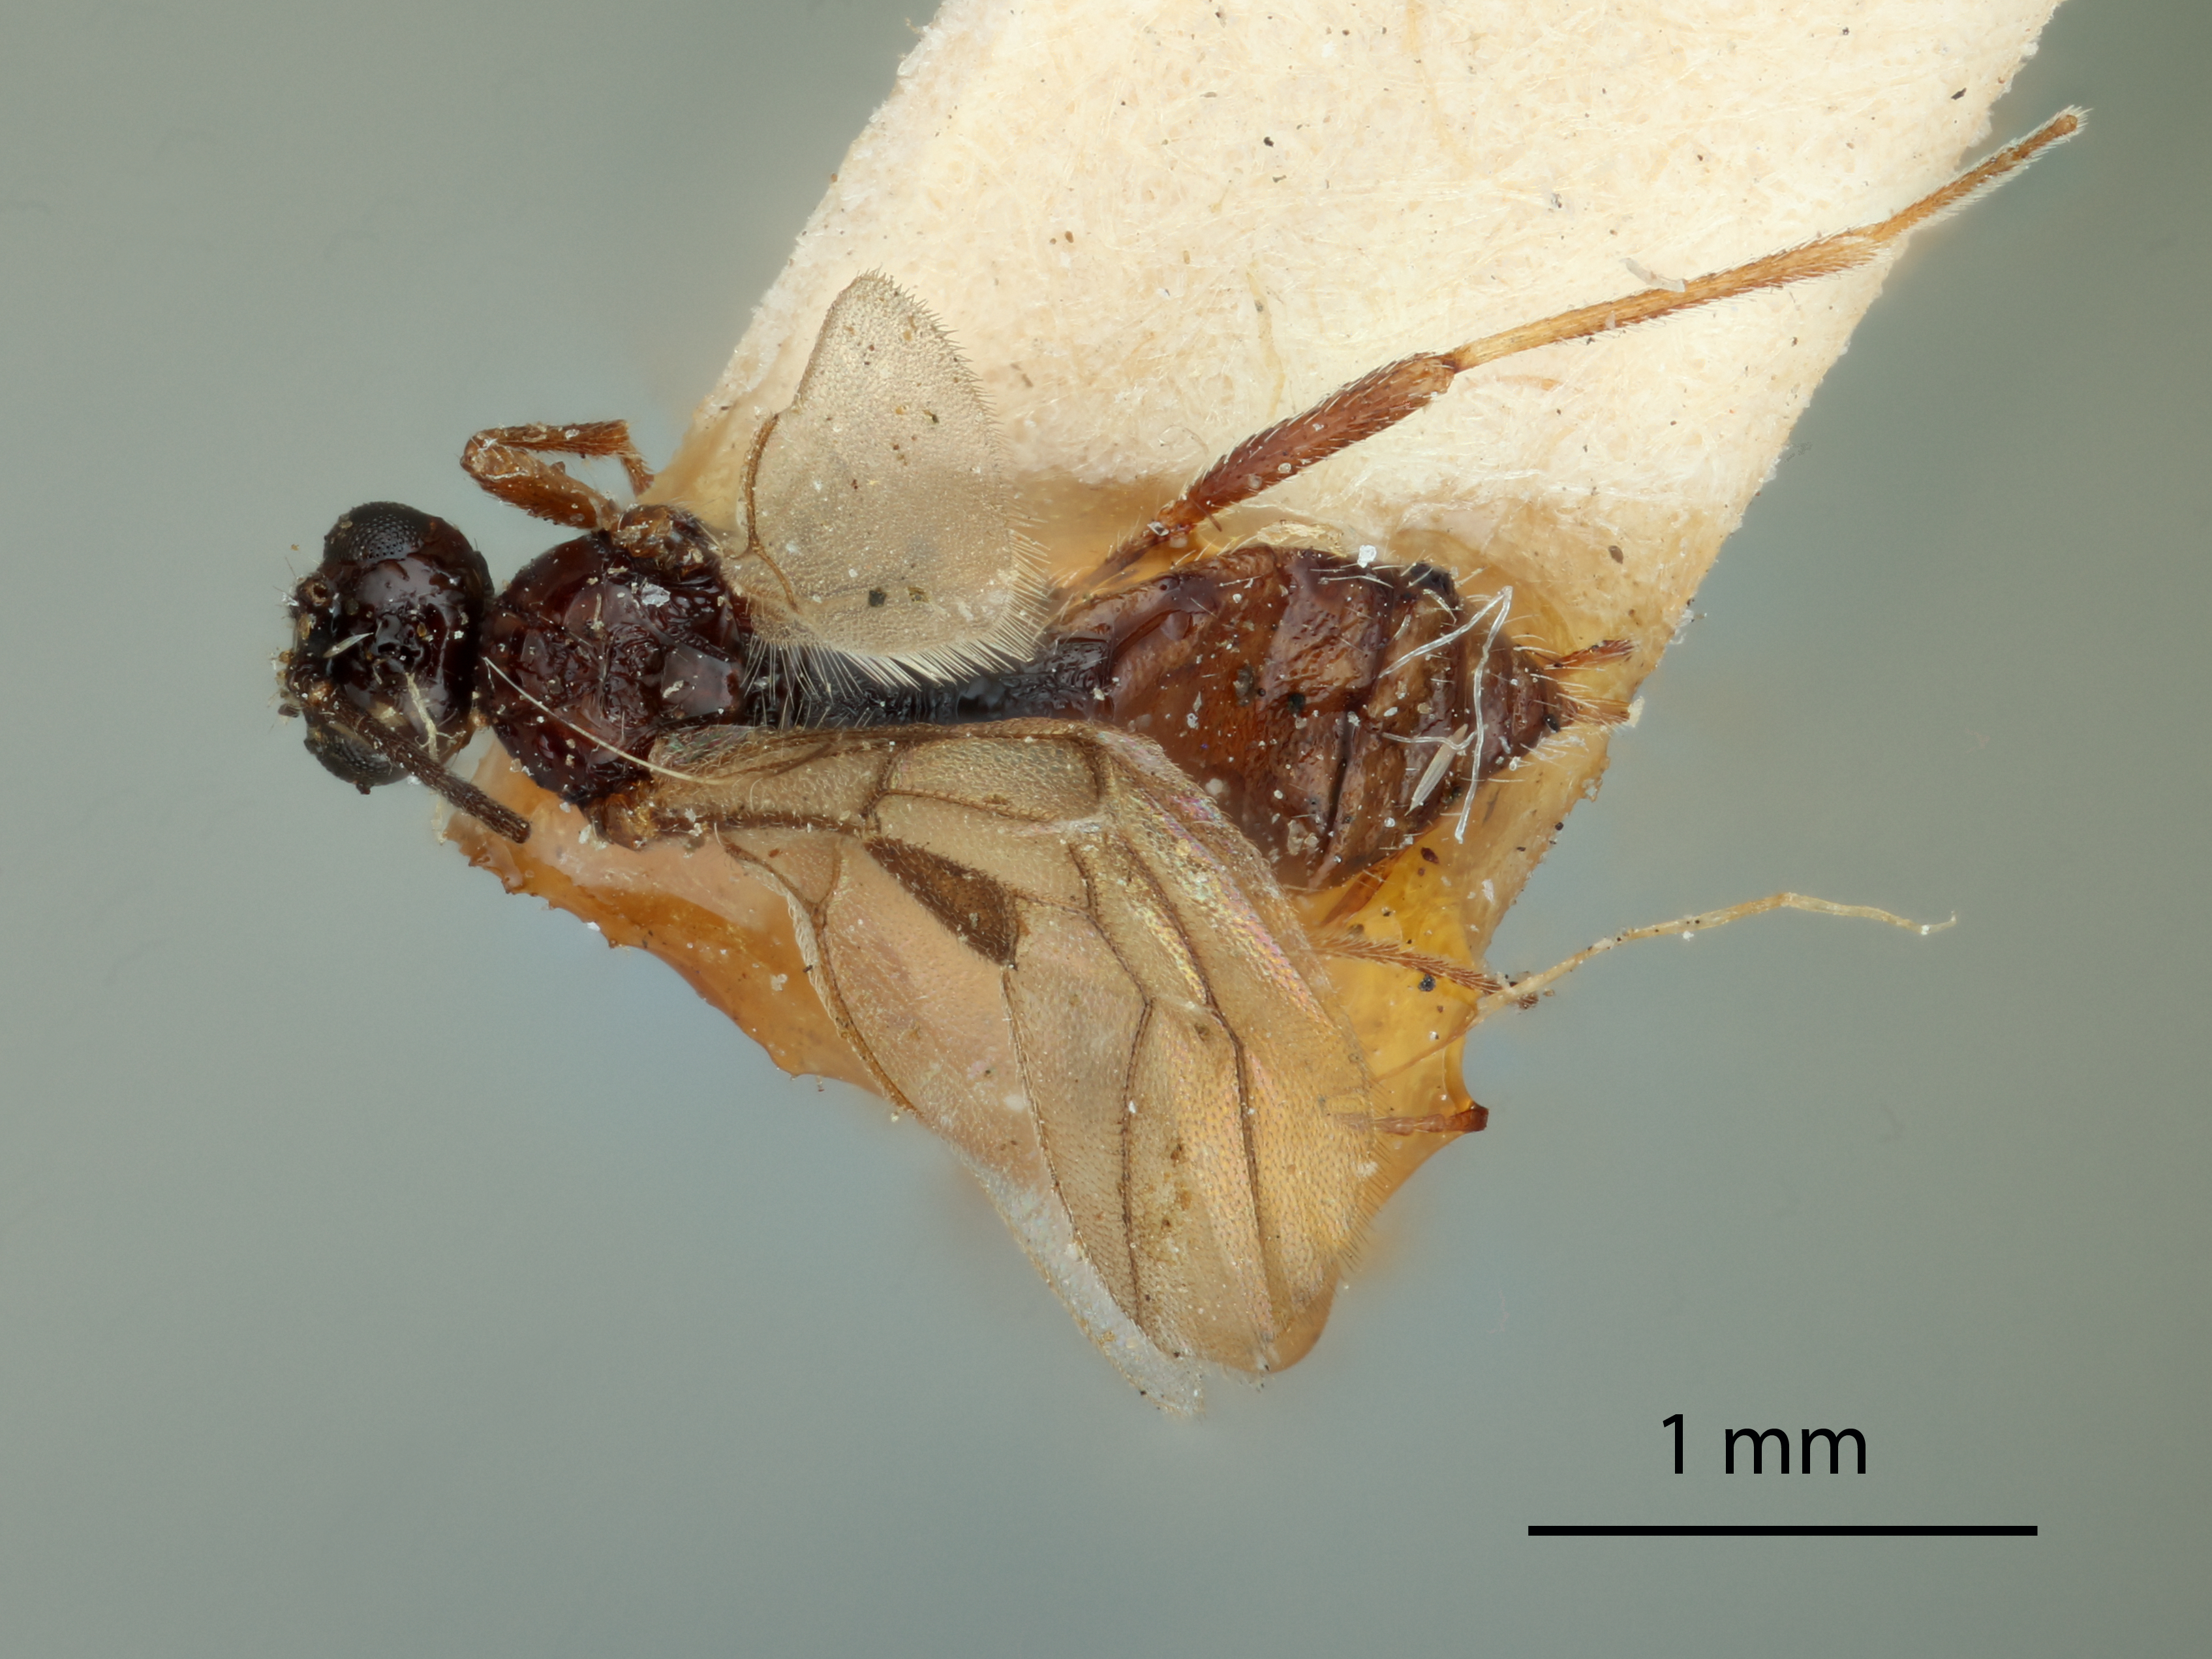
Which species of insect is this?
Hormius americanus
